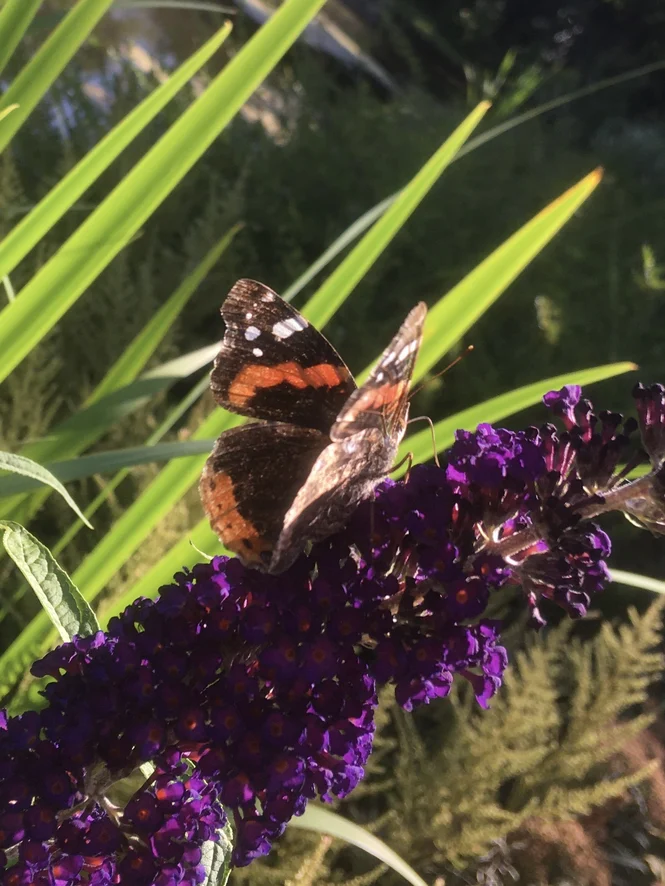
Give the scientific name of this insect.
Vanessa atalanta
